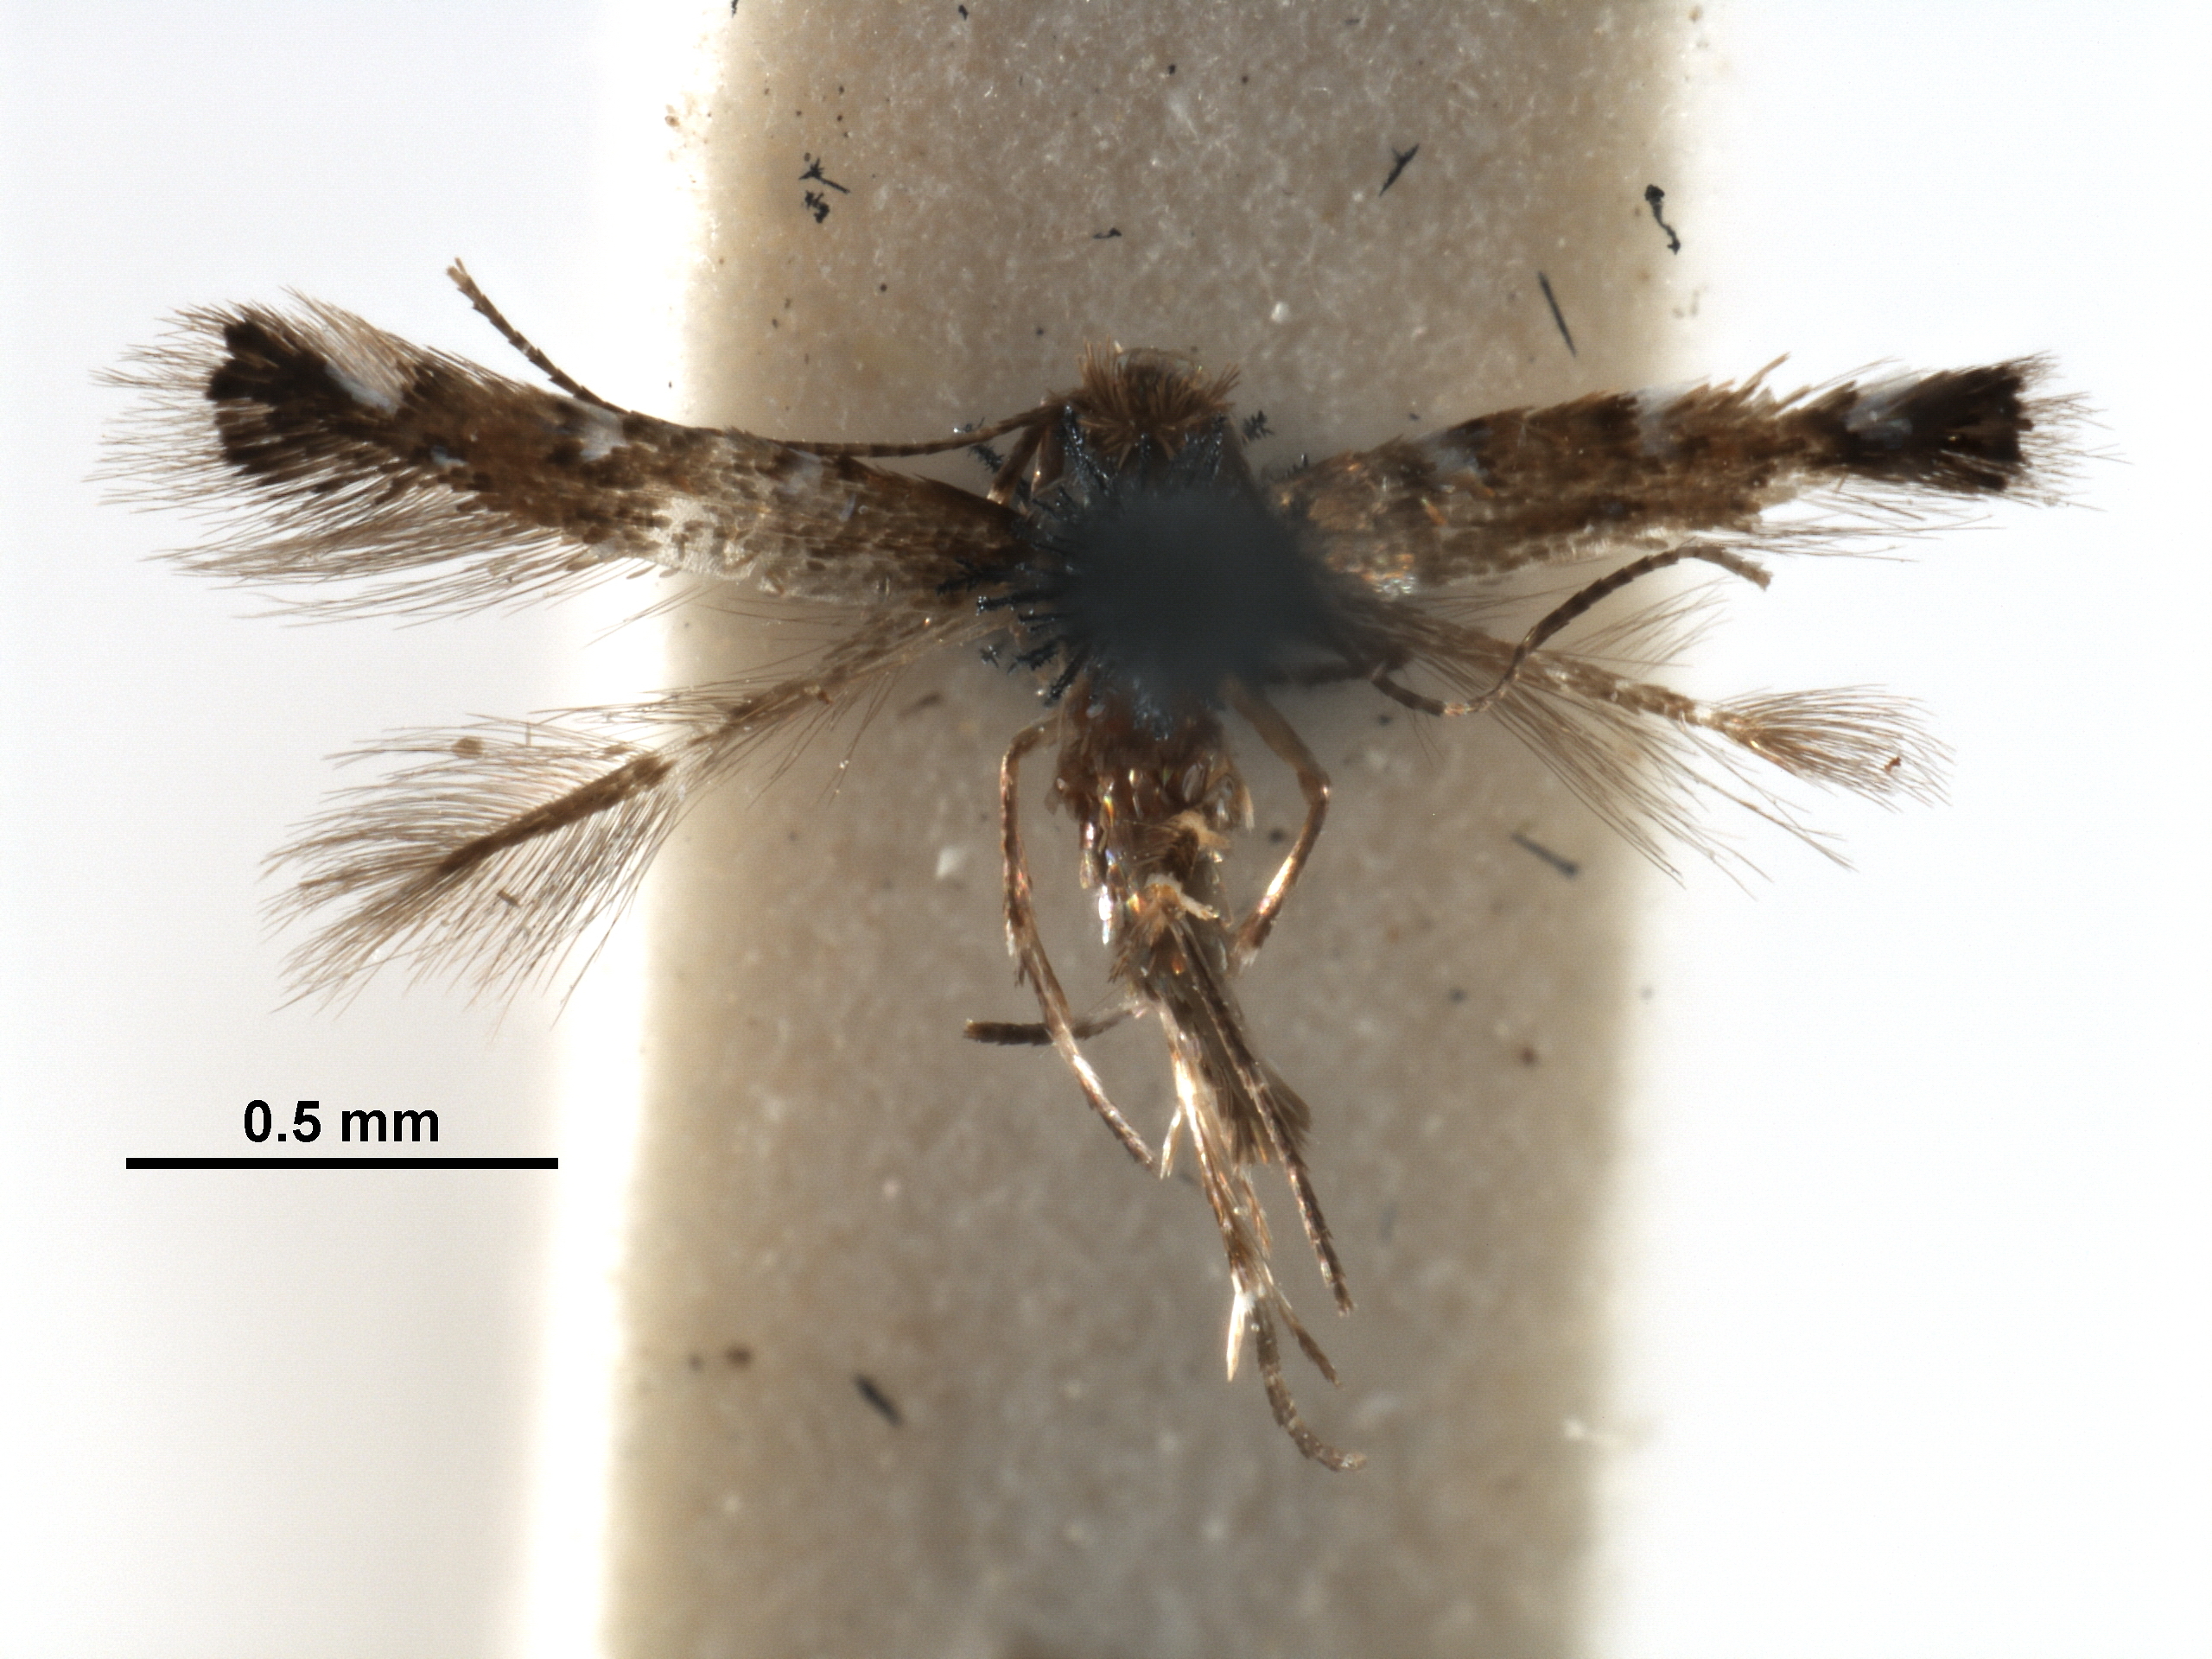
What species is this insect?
Porphyrosela neodoxa
